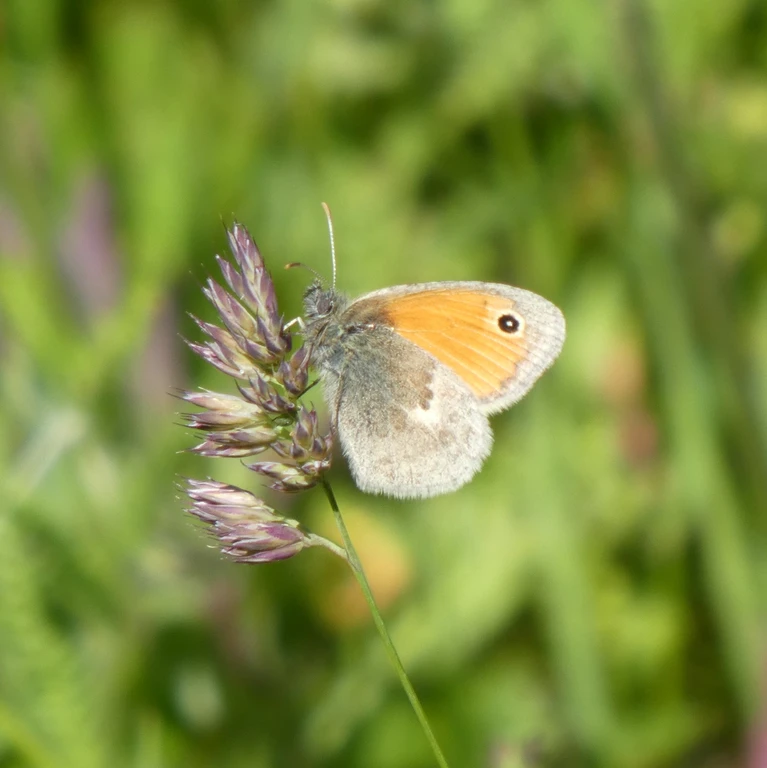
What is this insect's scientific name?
Coenonympha pamphilus
